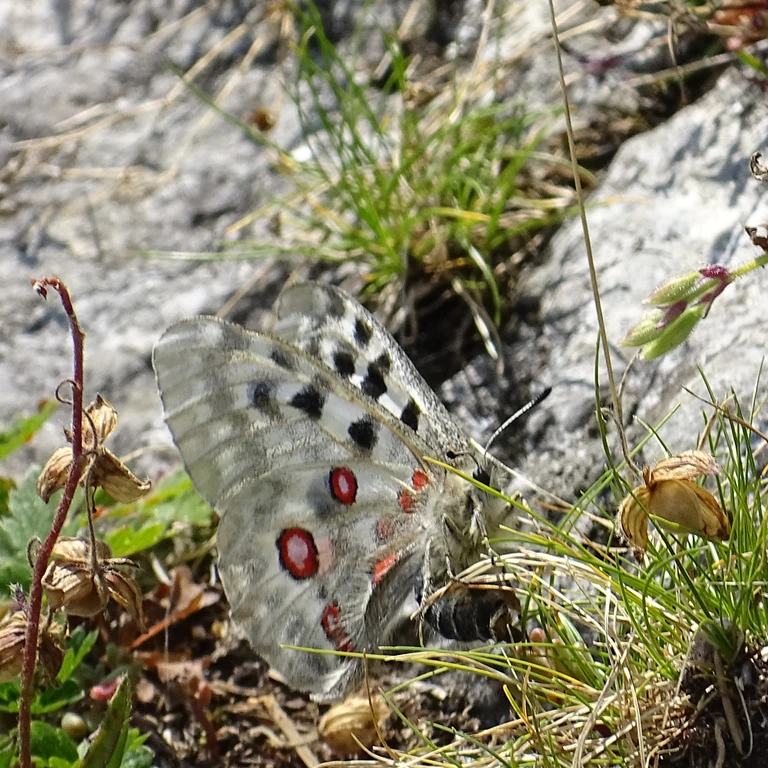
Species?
Parnassius apollo
